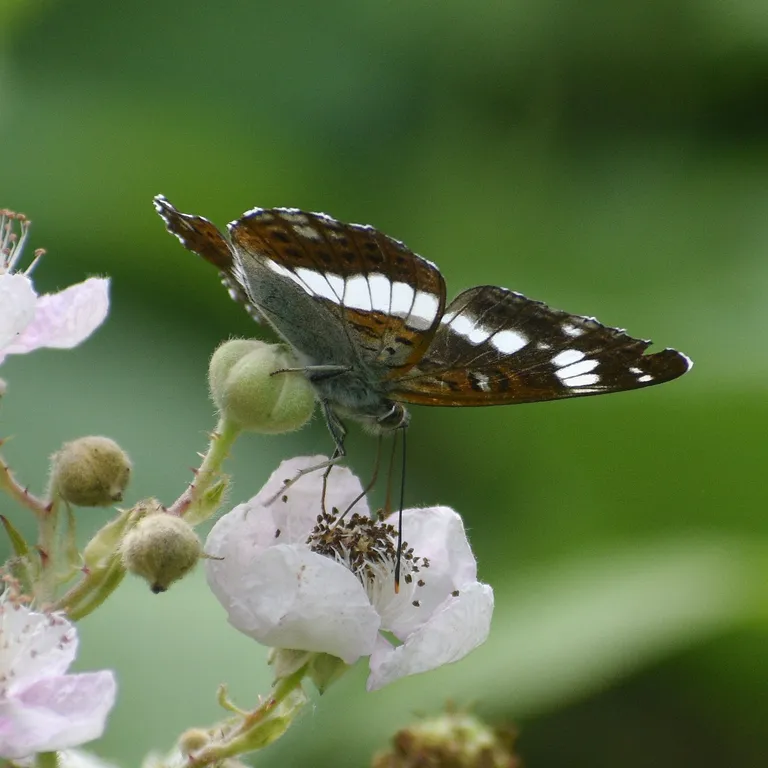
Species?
Limenitis camilla (also Ladoga camilla)
